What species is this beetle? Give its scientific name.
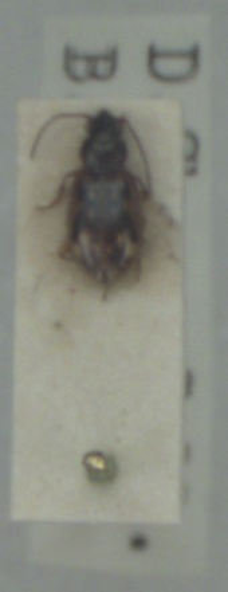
Bembidion fumigatum
